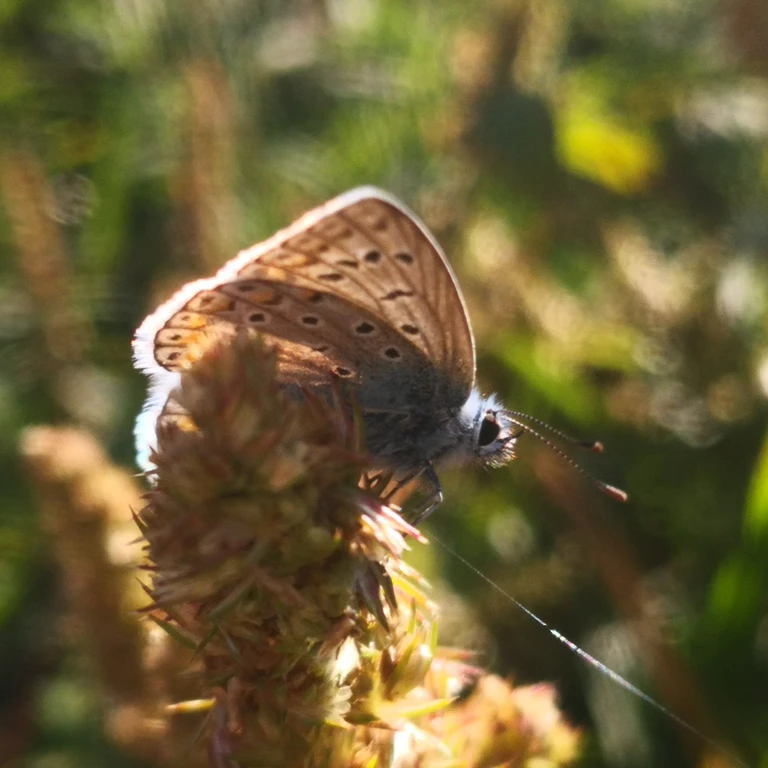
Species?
Polyommatus icarus
